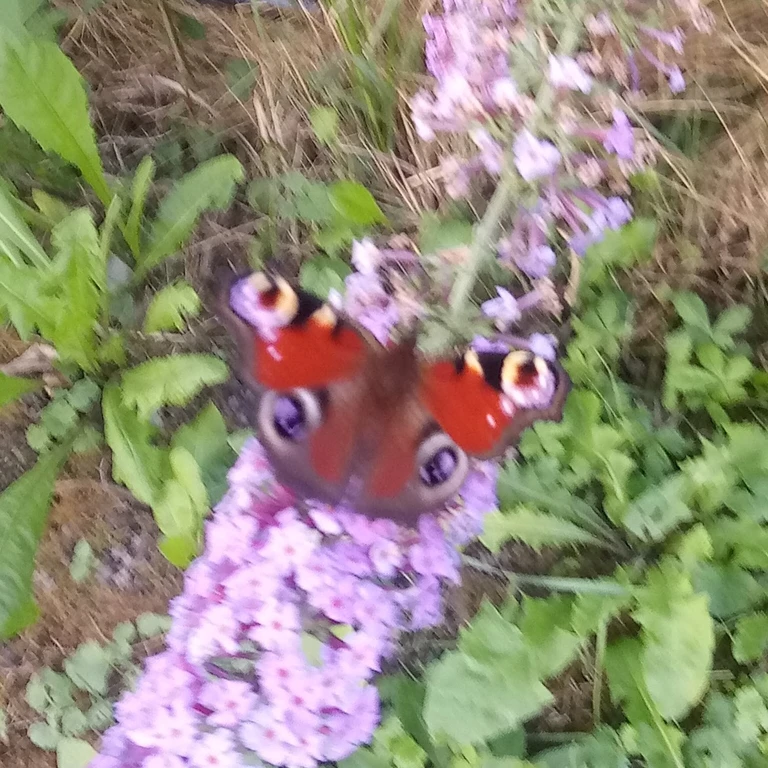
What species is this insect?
Aglais io
